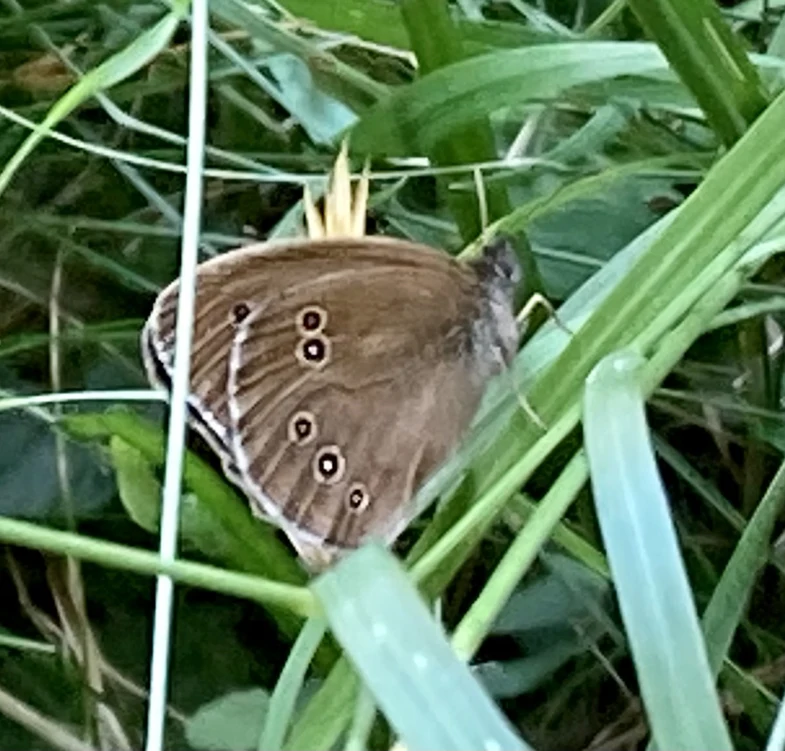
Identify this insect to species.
Aphantopus hyperantus
